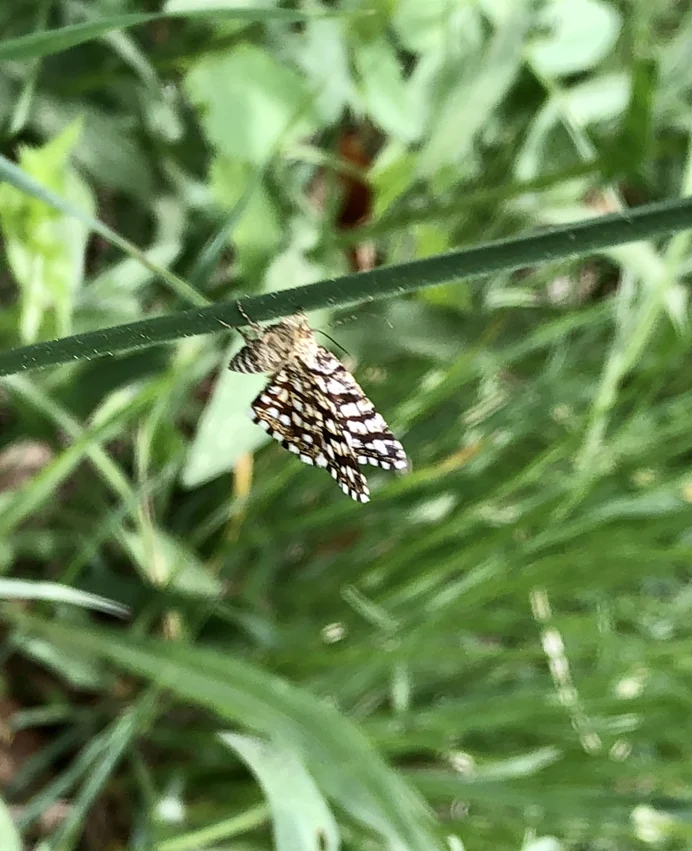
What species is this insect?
Chiasmia clathrata
